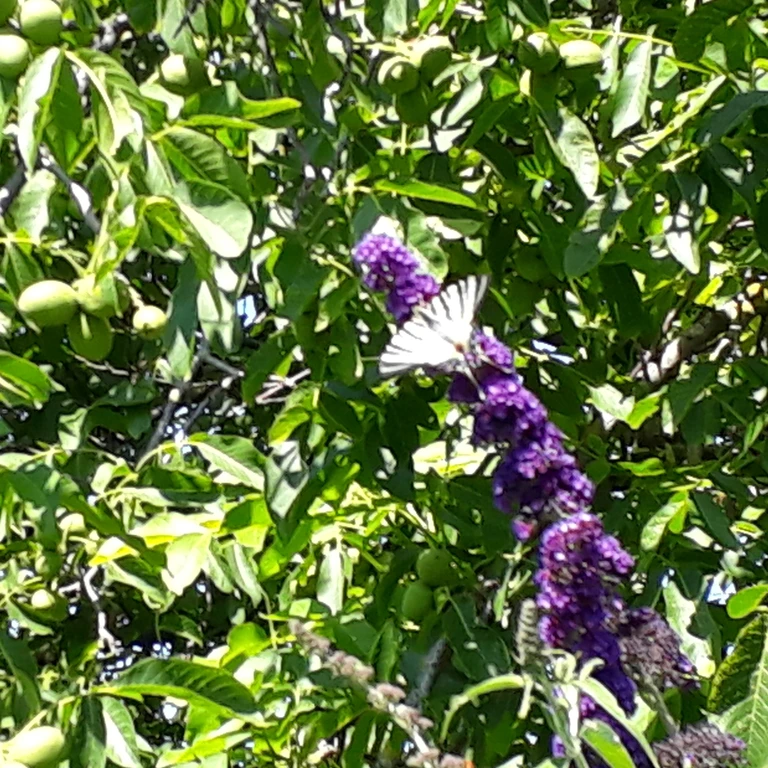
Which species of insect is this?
Iphiclides podalirius
